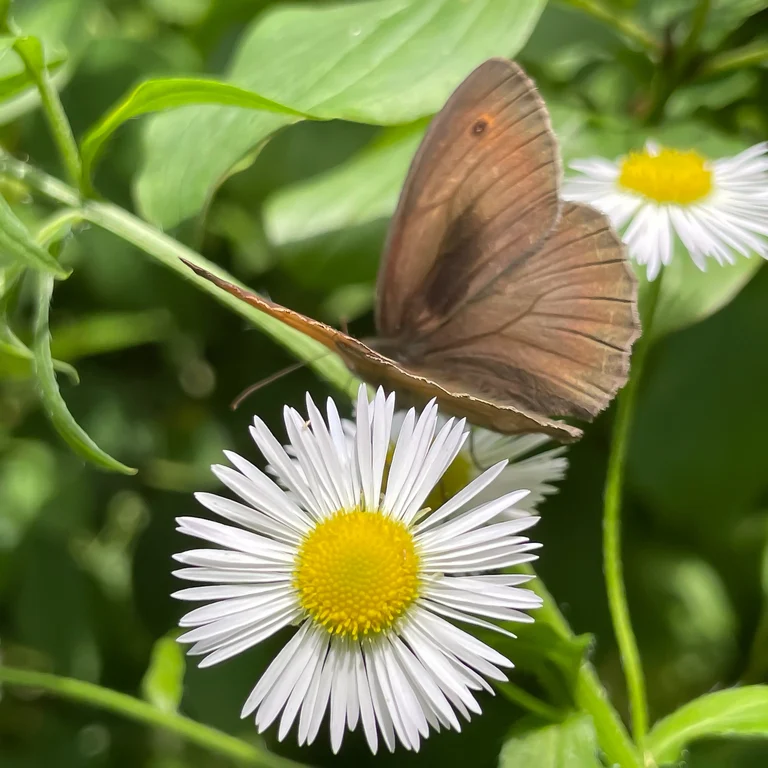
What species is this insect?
Maniola jurtina
